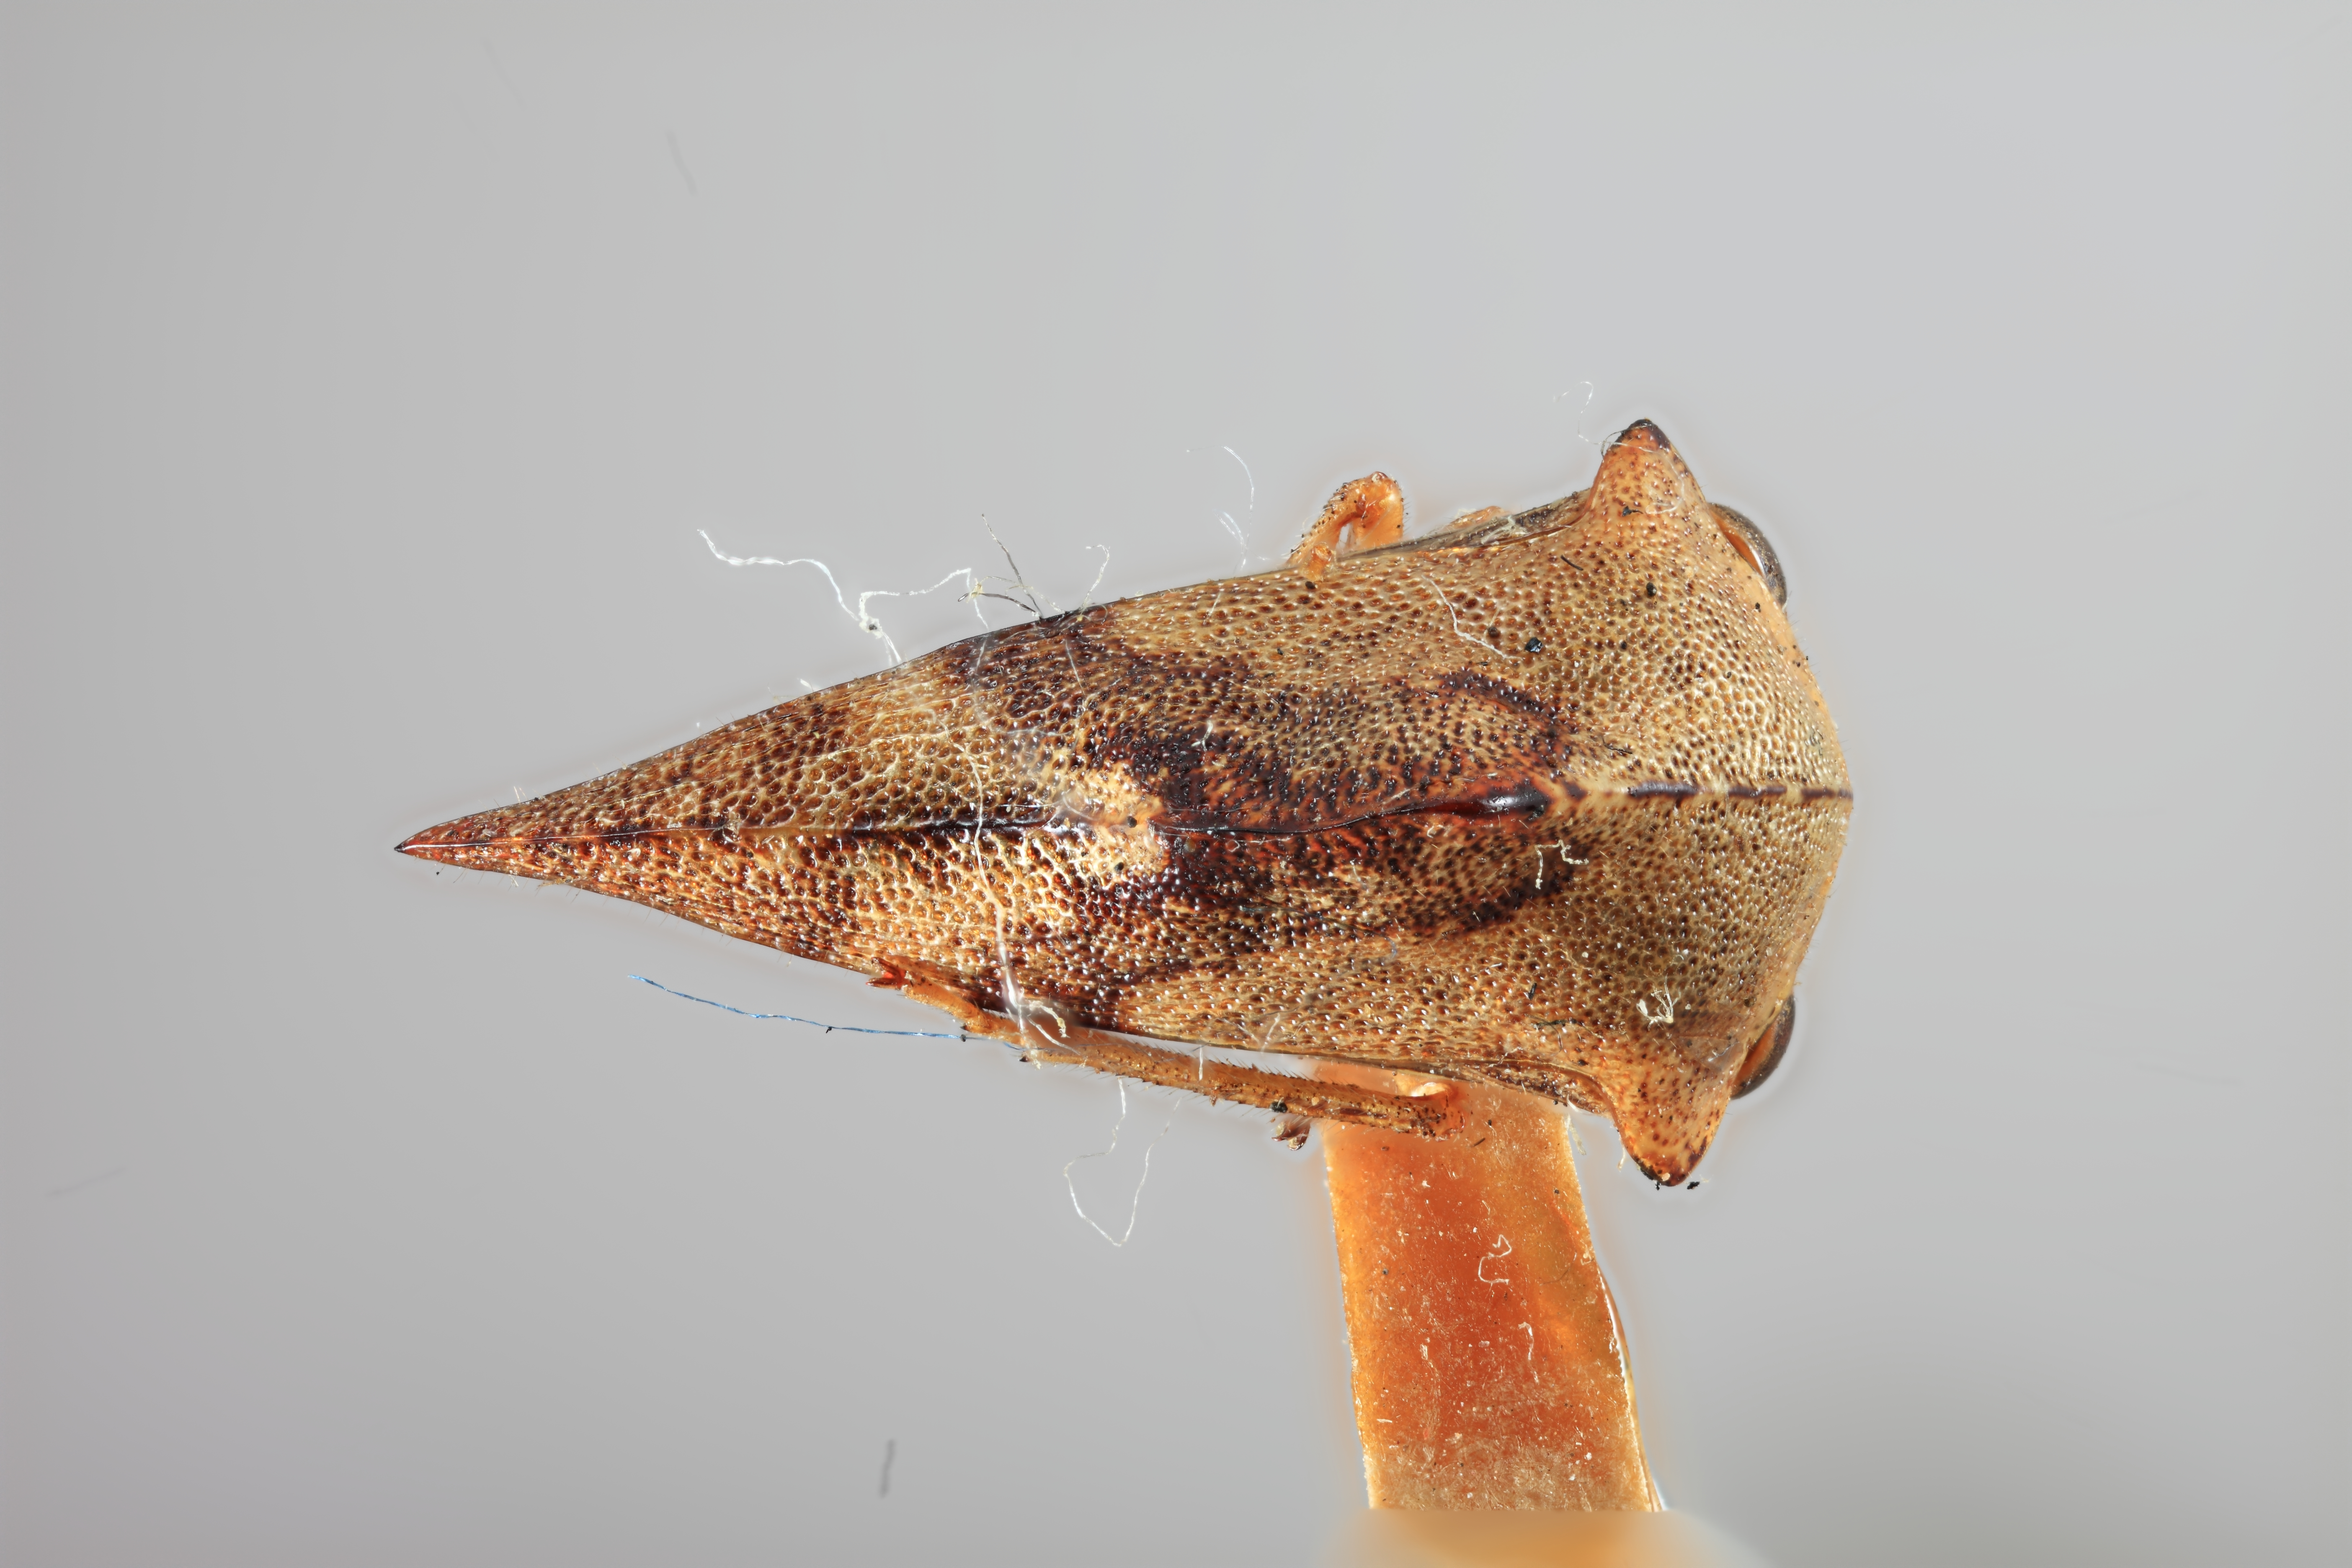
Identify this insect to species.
Telamona tiliae
